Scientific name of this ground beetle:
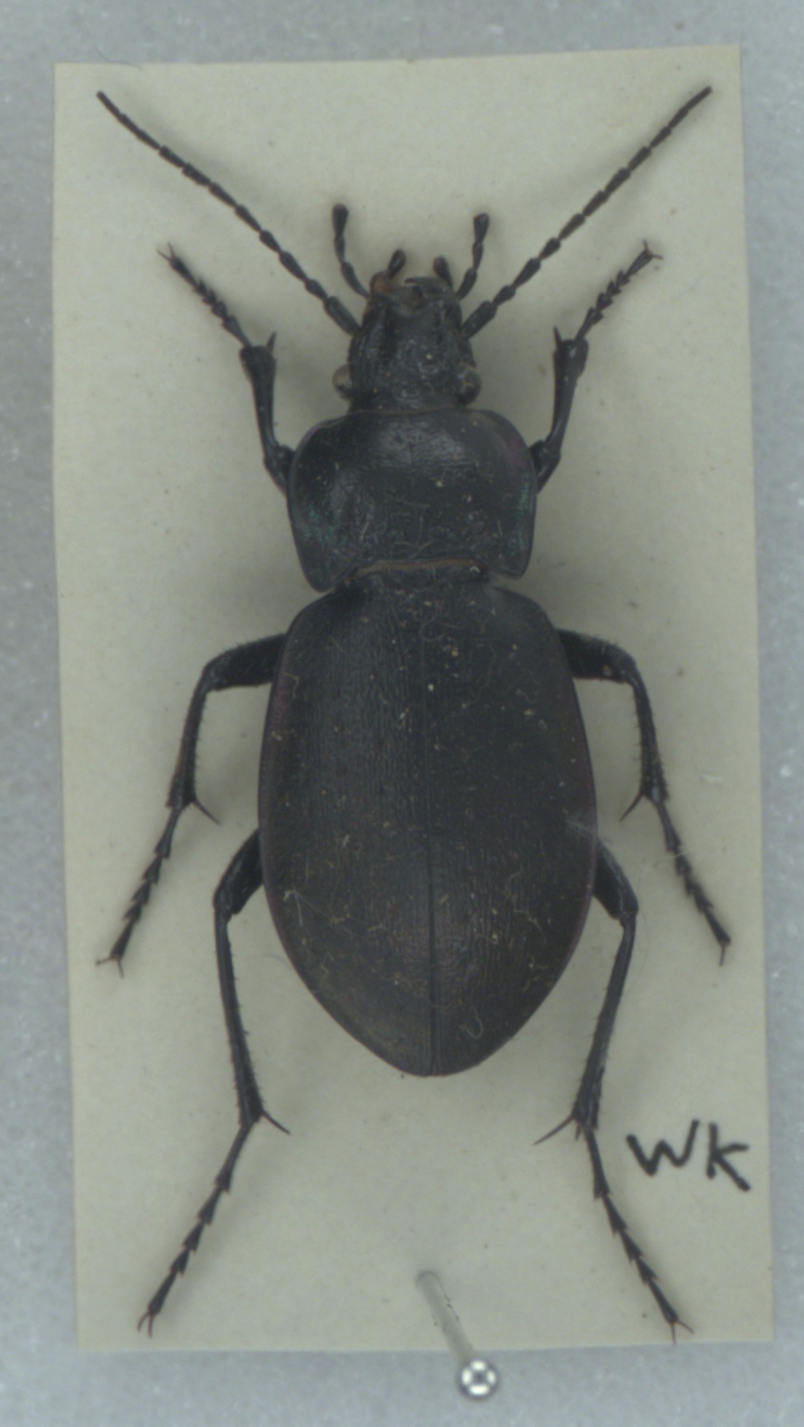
Carabus nemoralis
